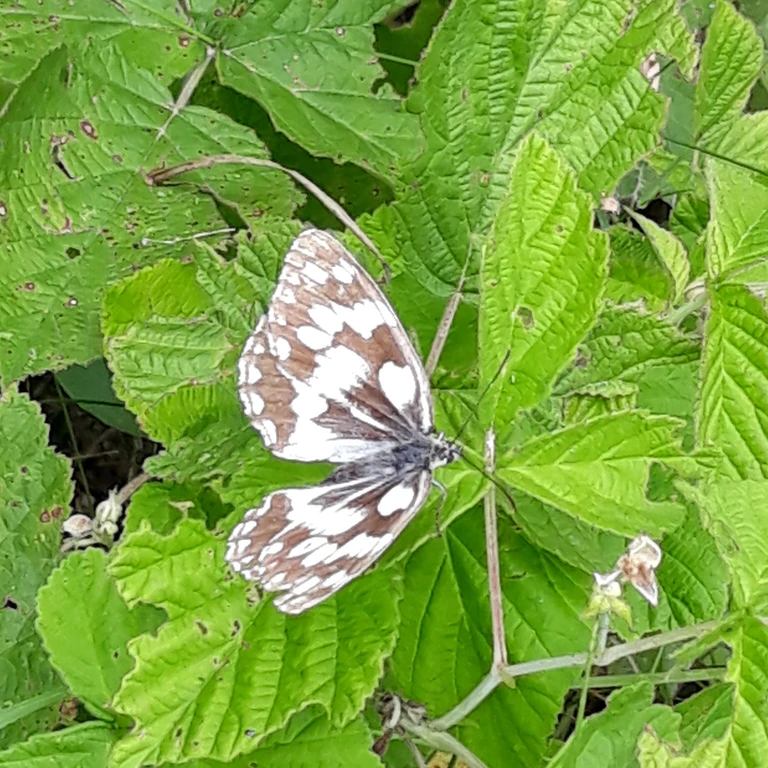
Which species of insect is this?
Melanargia galathea
